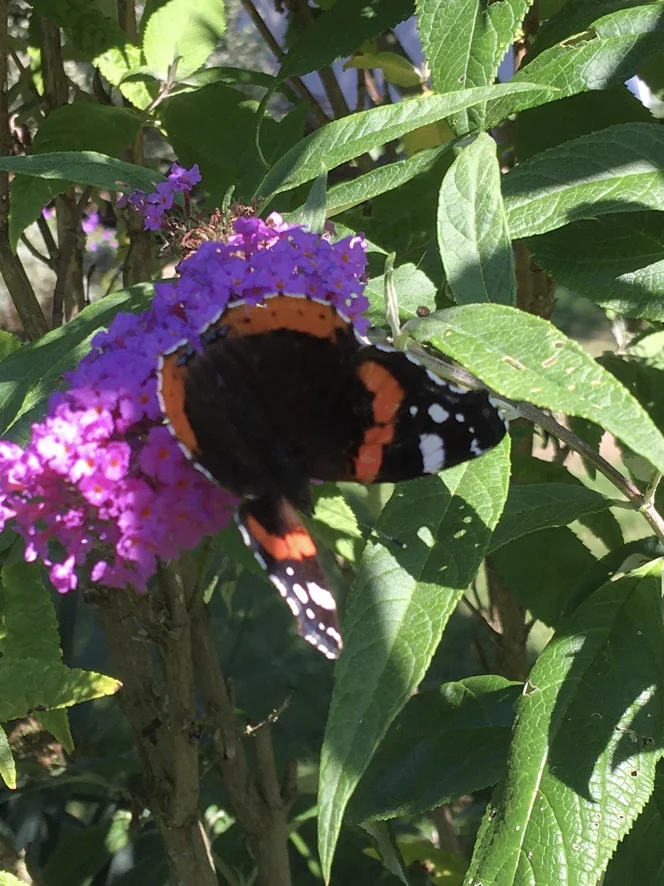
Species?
Vanessa atalanta
